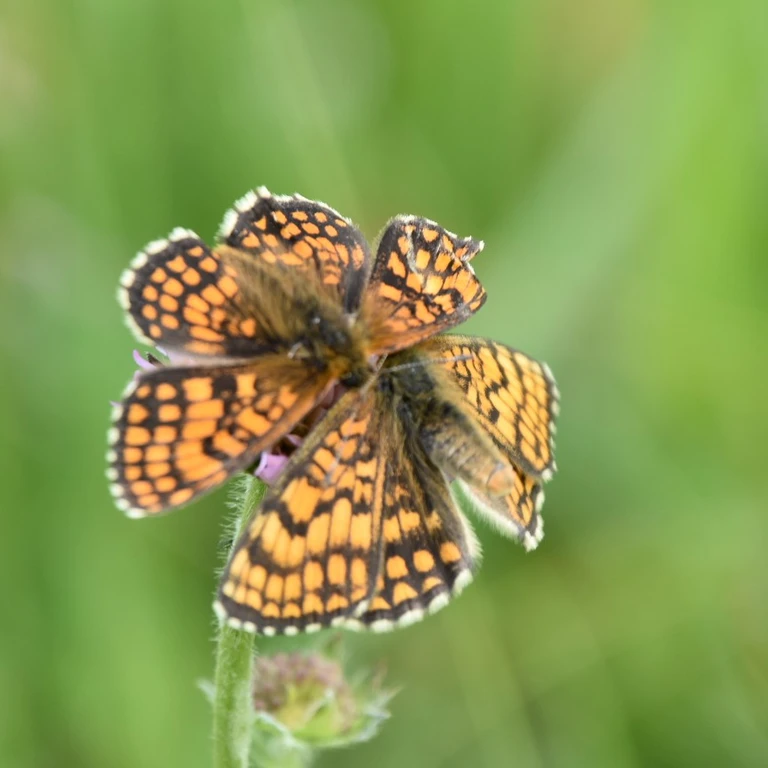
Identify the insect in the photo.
Melitaea athalia
